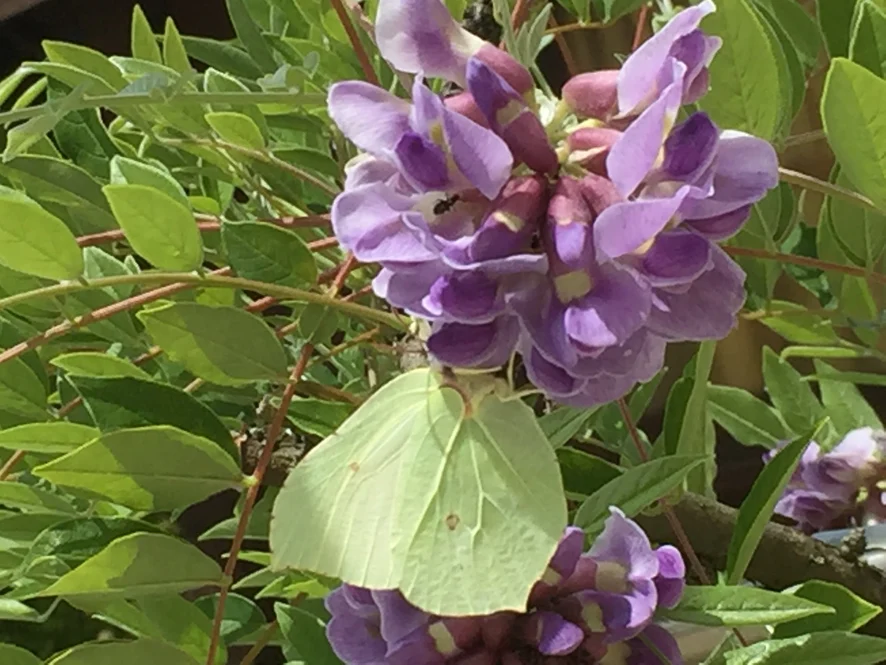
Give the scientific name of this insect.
Gonepteryx rhamni
